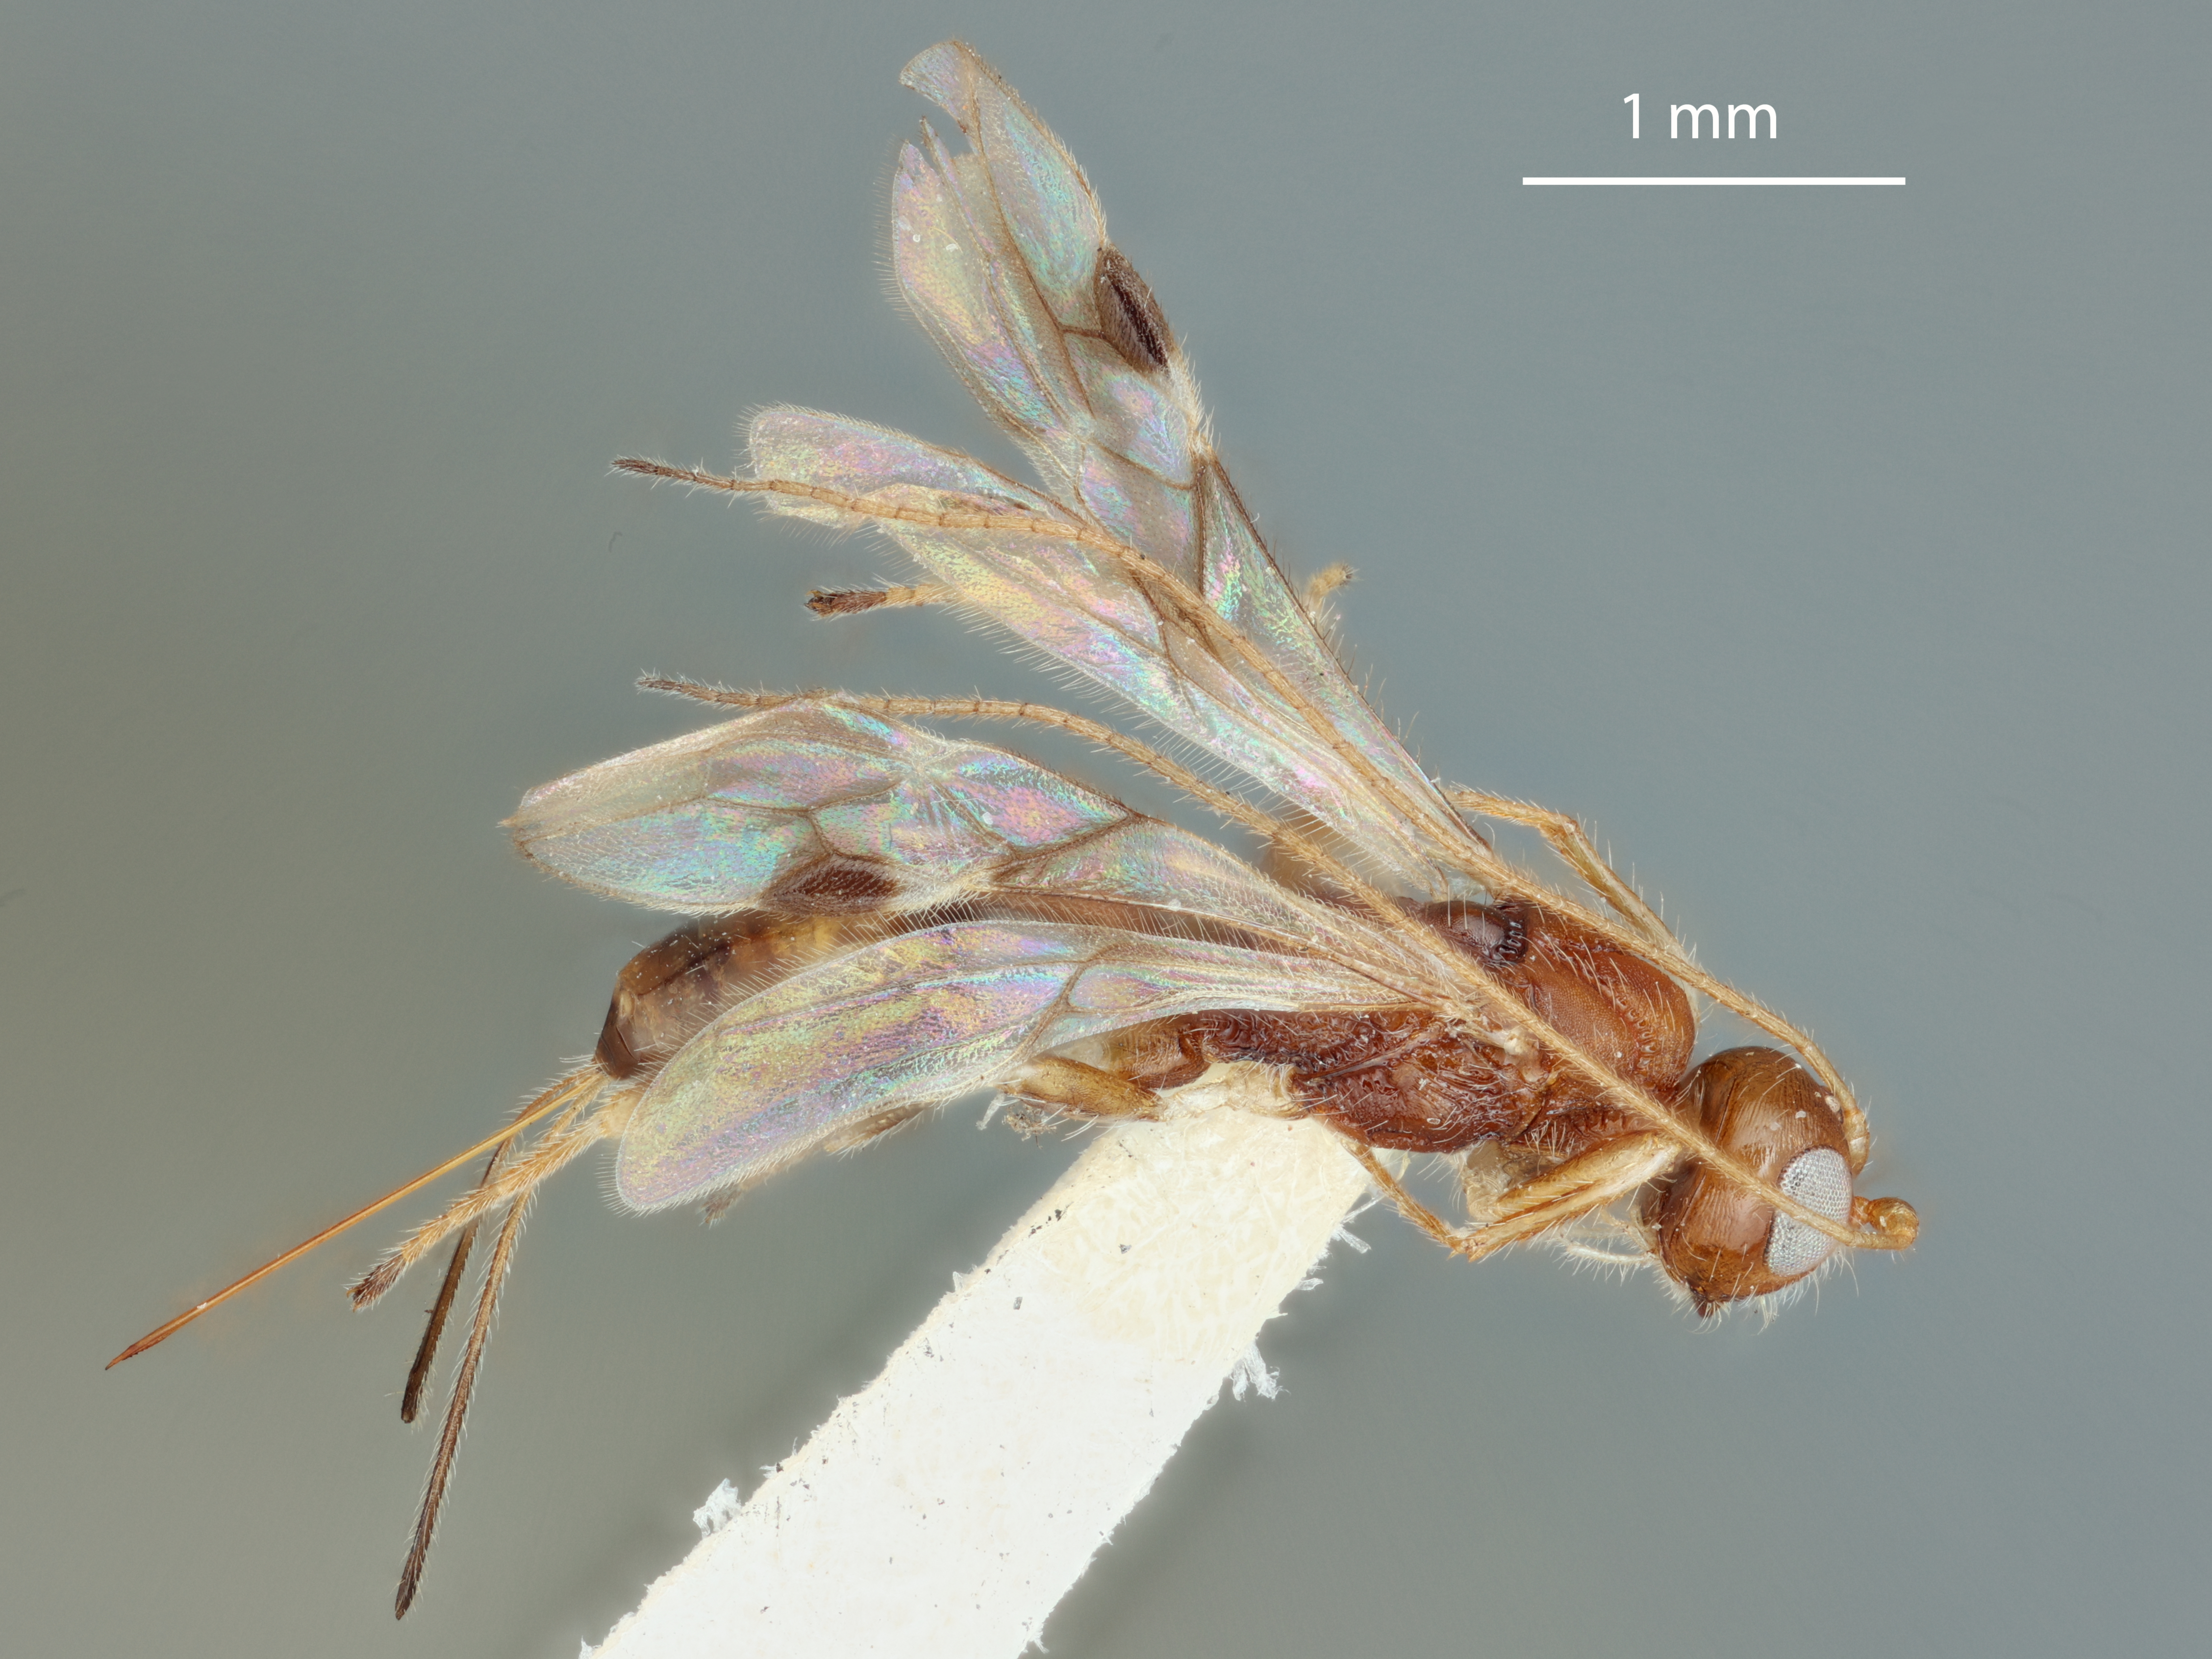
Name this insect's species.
Spathius tahitiensis
